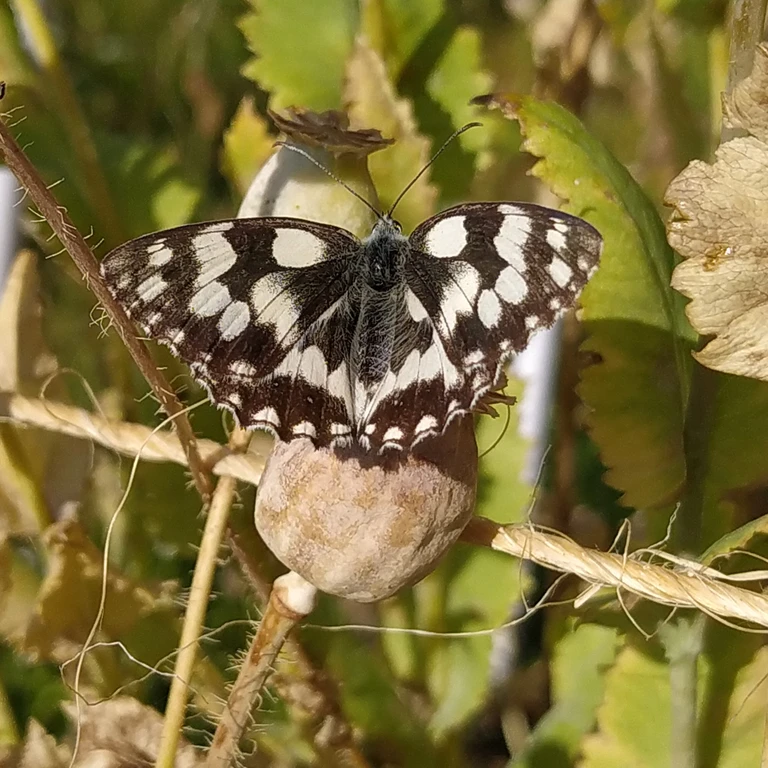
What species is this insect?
Melanargia galathea
